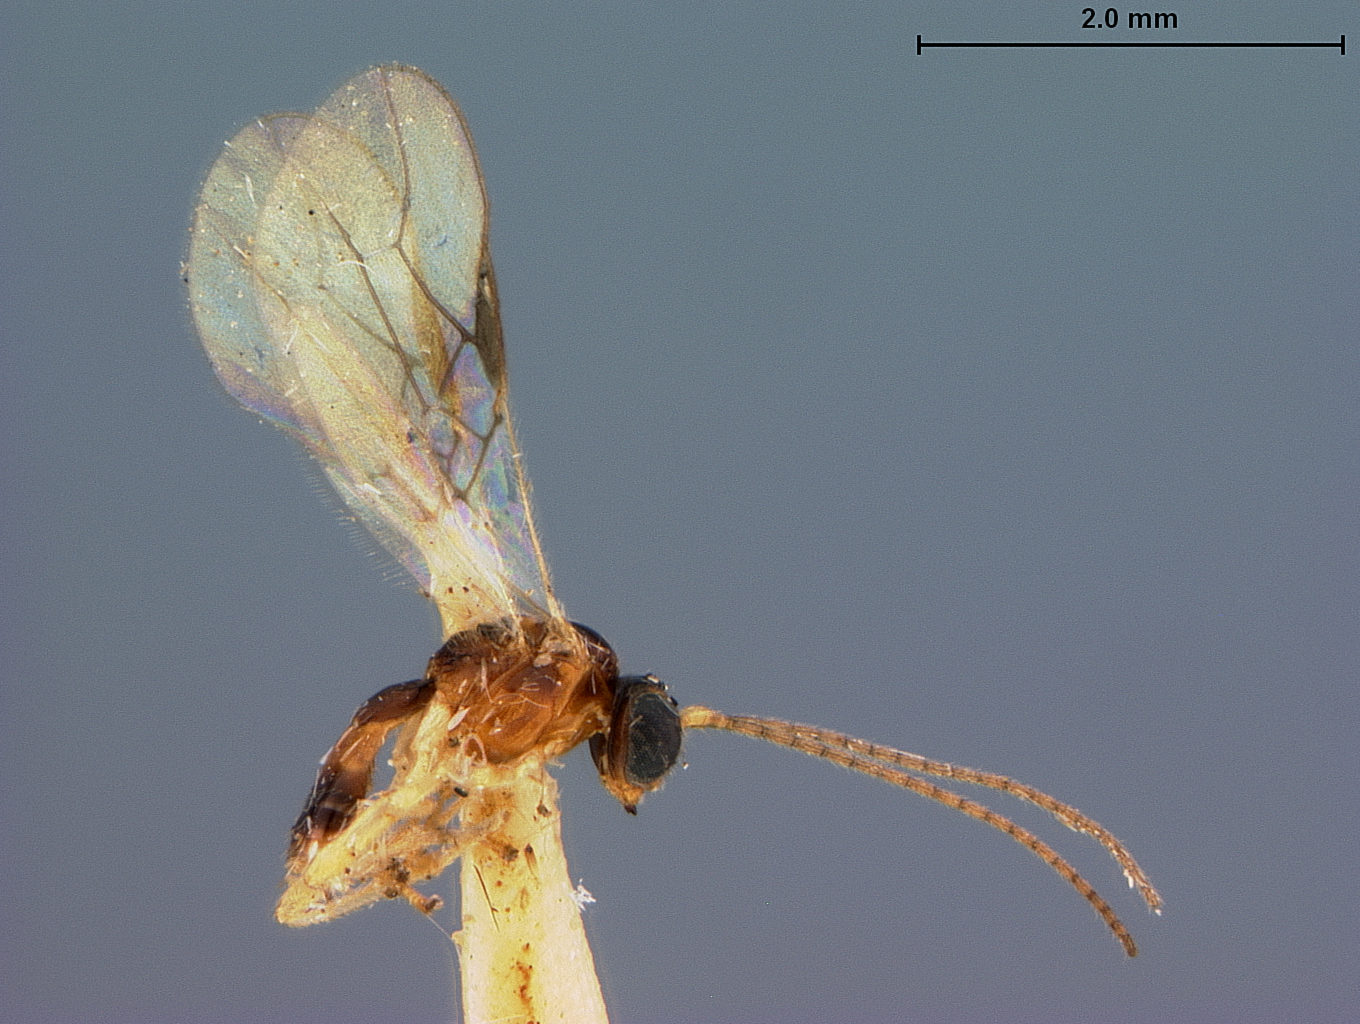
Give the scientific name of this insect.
Neopus macrops
